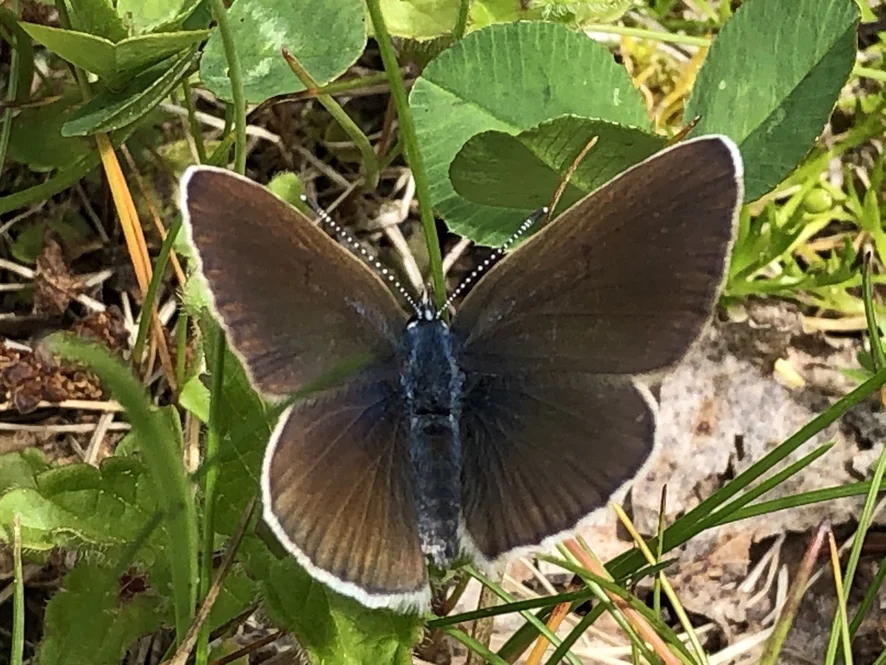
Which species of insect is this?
Cyaniris semiargus
